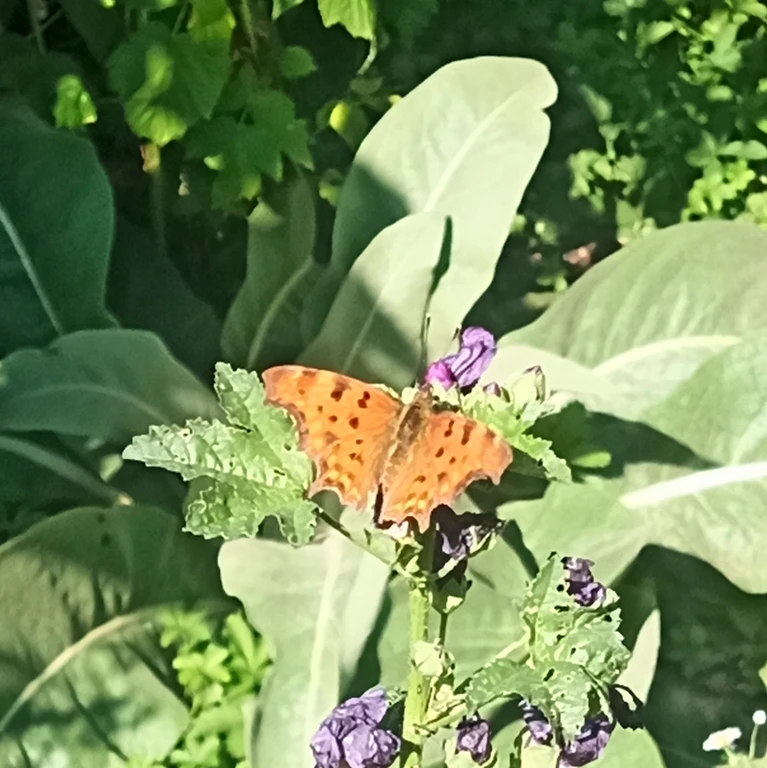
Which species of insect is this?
Polygonia c-album
